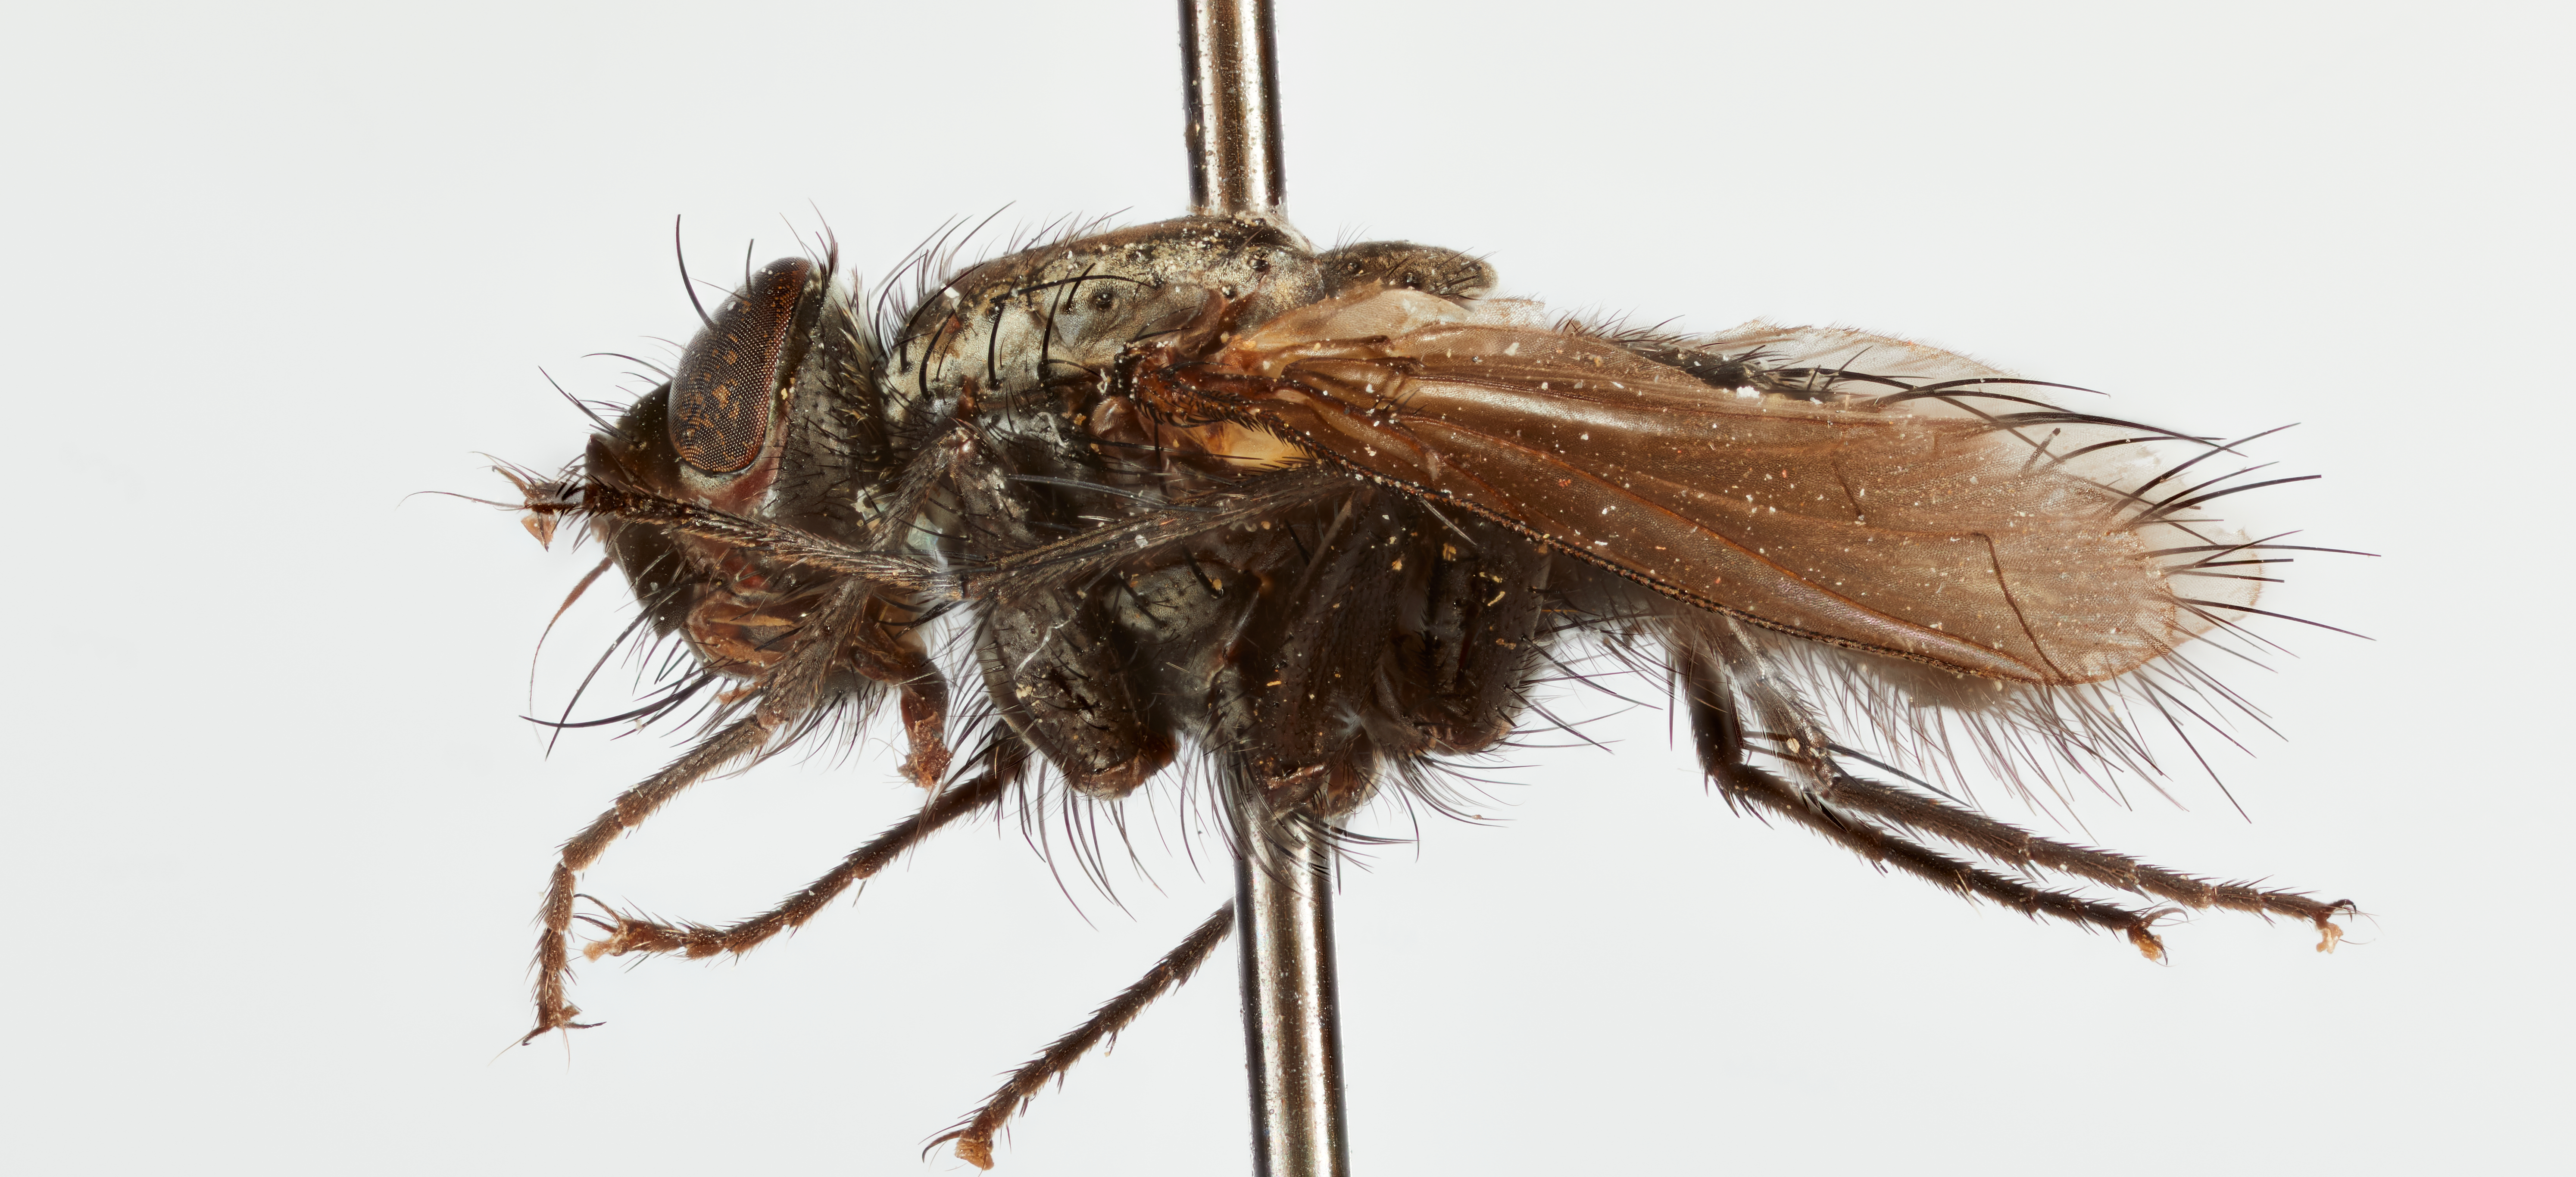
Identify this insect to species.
Incamyia nuda
